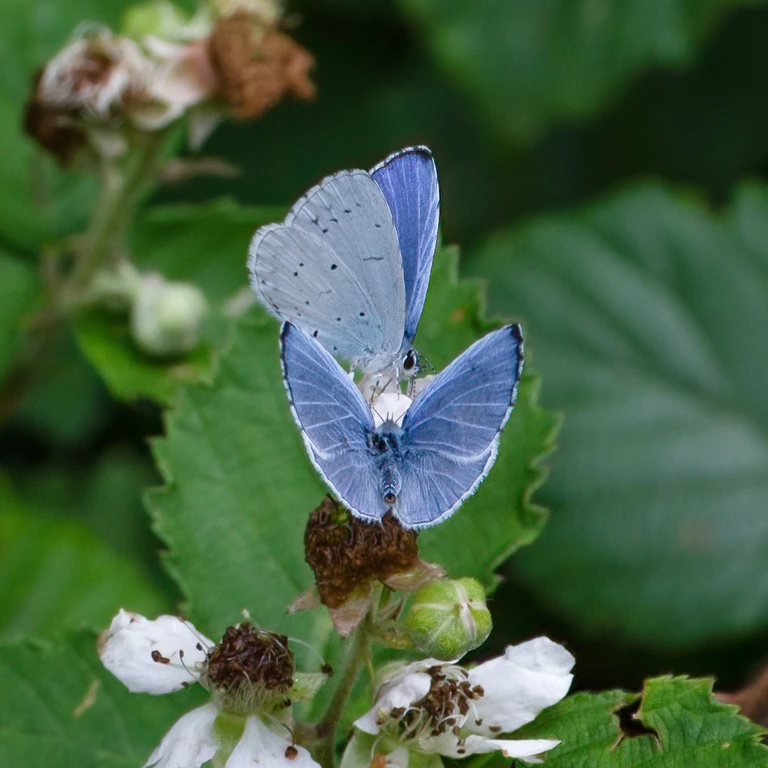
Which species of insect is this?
Celastrina argiolus
